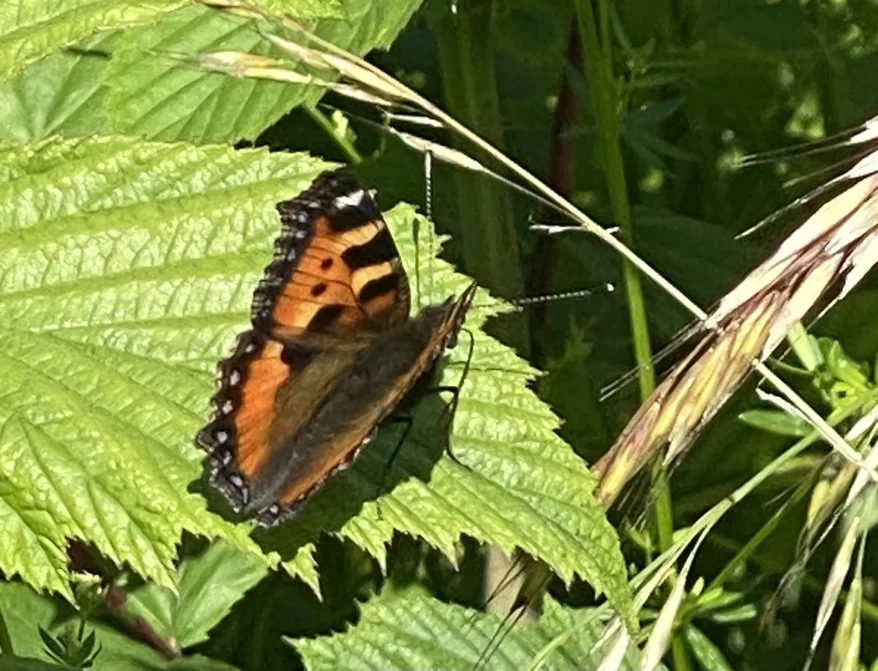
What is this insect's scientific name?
Aglais urticae
